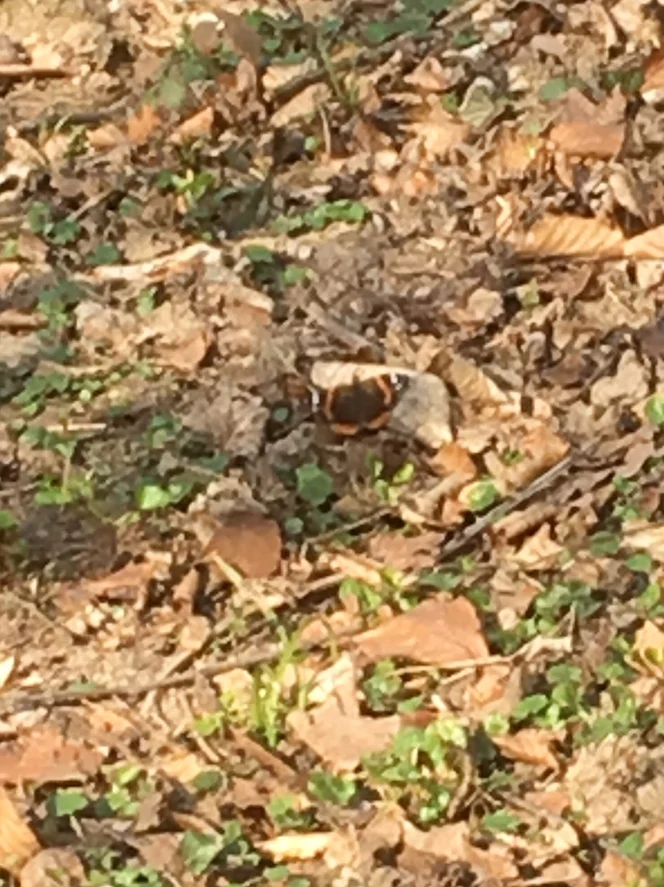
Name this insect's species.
Vanessa atalanta
